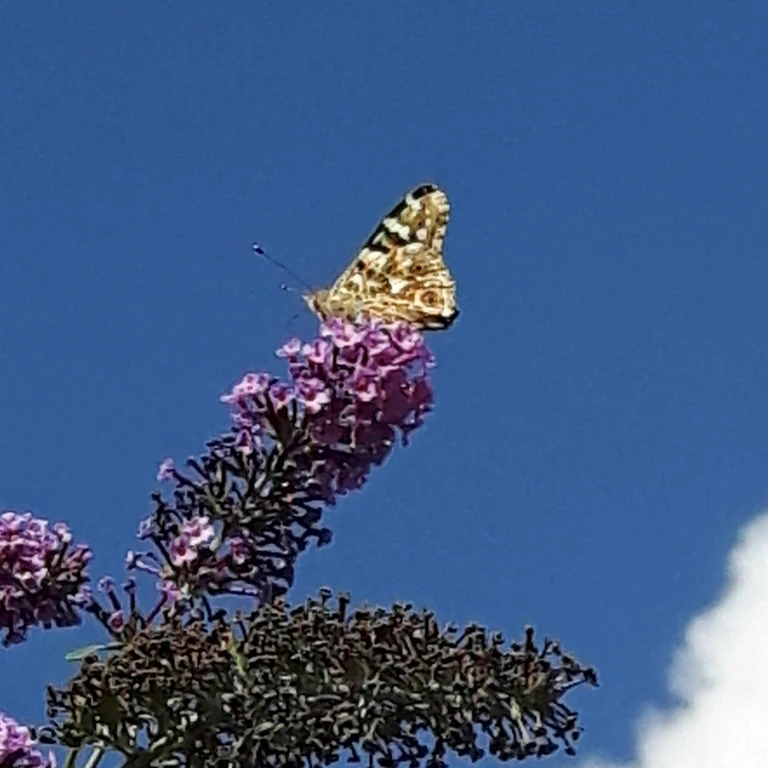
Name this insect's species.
Vanessa cardui
